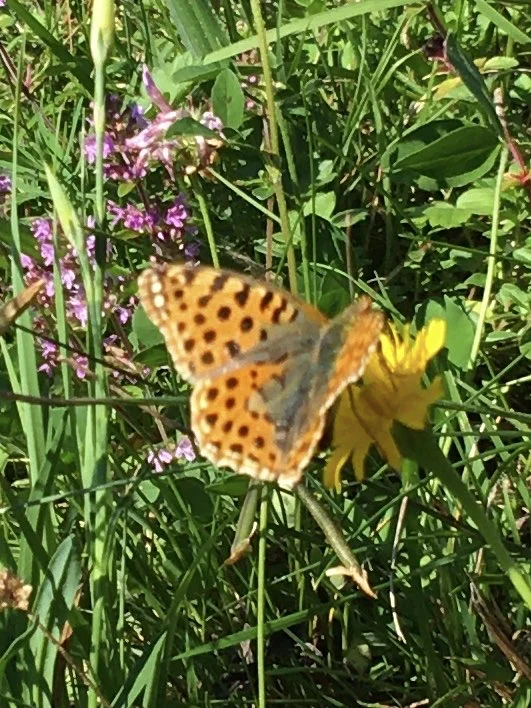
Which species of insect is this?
Issoria lathonia
